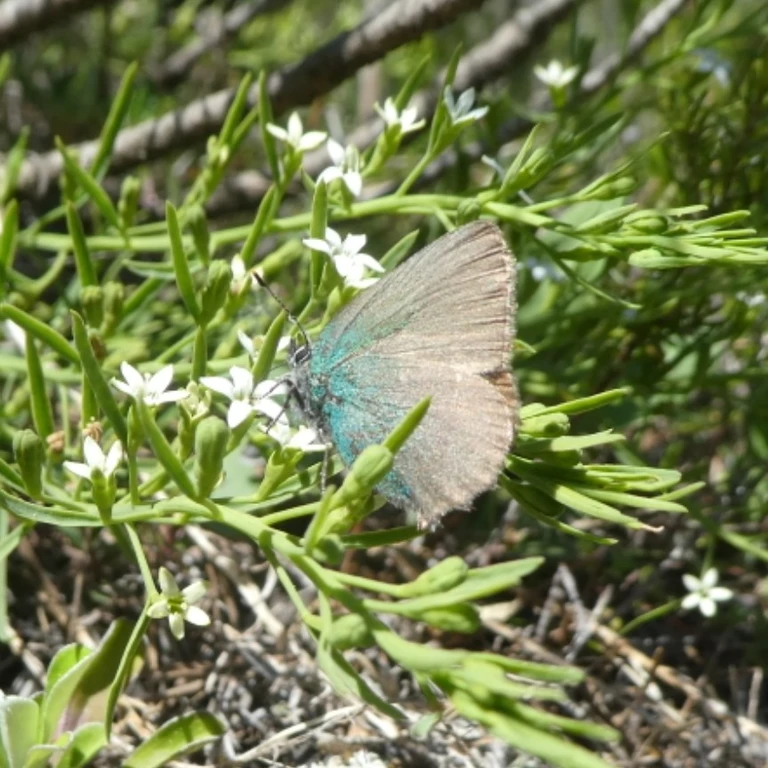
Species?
Callophrys rubi
